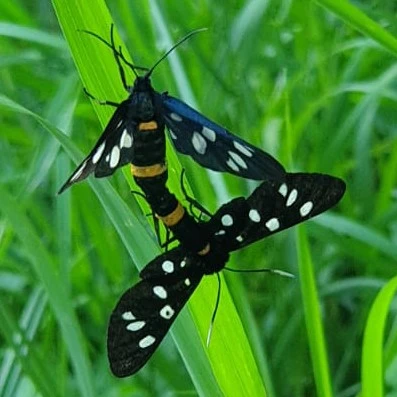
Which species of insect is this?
Amata phegea
